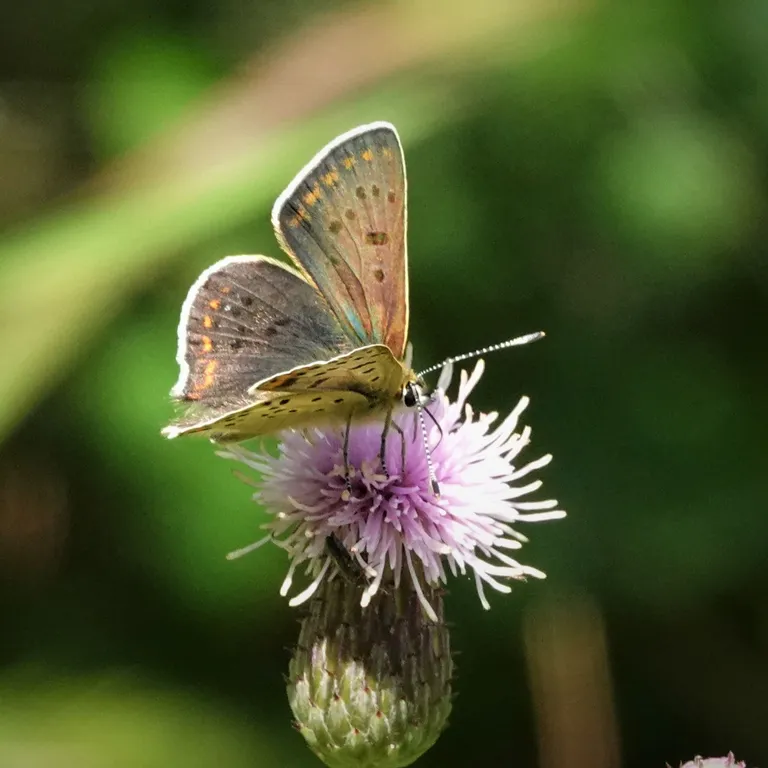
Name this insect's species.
Lycaena tityrus (also Loweia tityrus)
